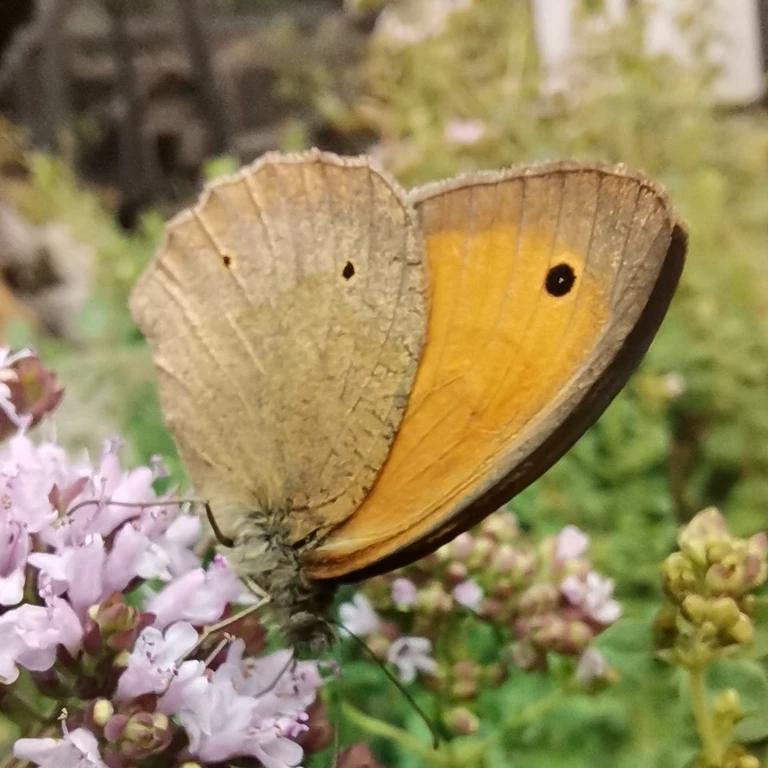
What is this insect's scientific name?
Maniola jurtina
